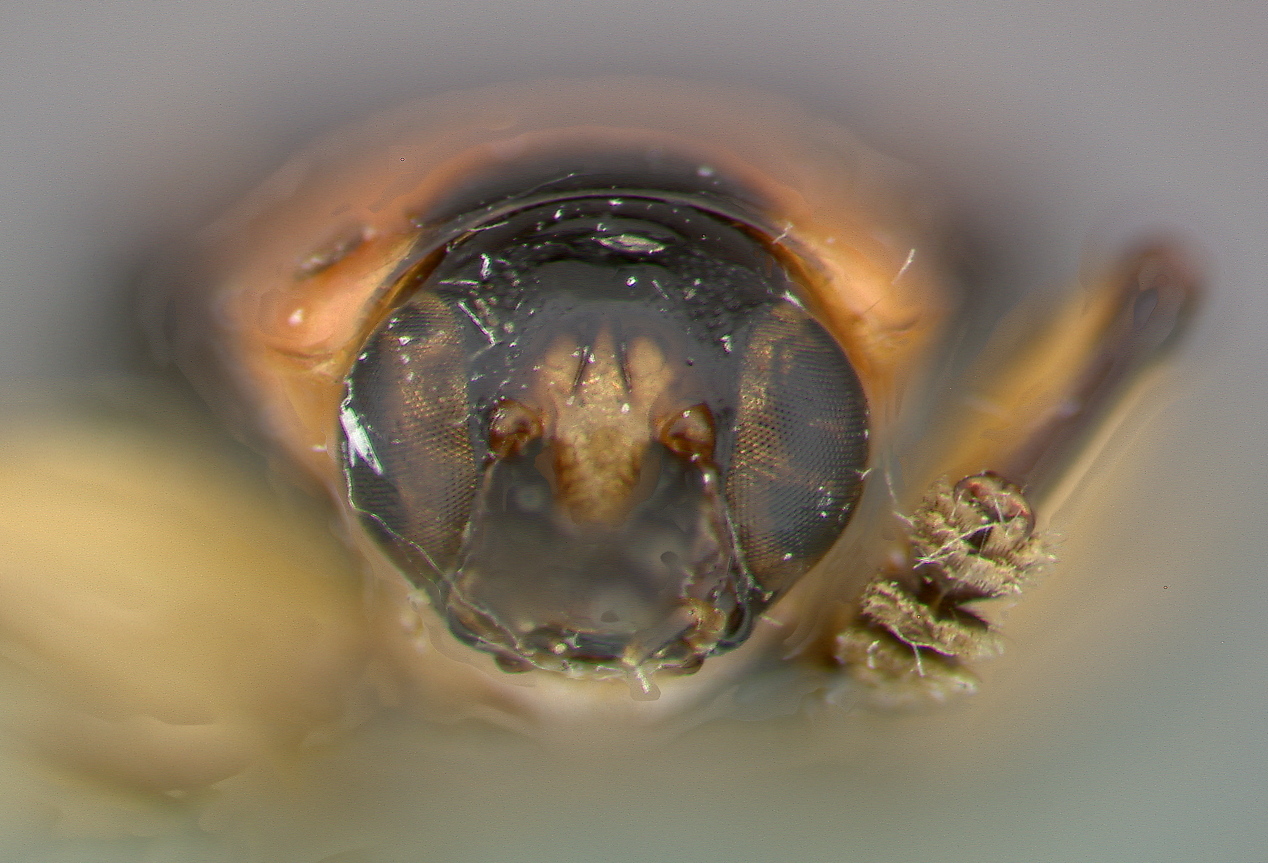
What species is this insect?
Cephaloleia variabilis
